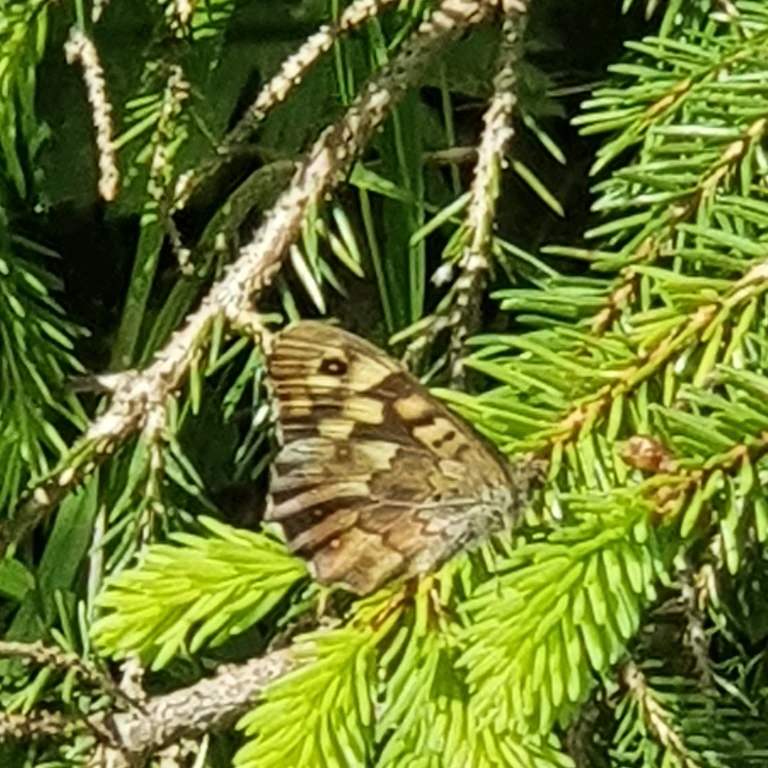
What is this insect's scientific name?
Pararge aegeria
